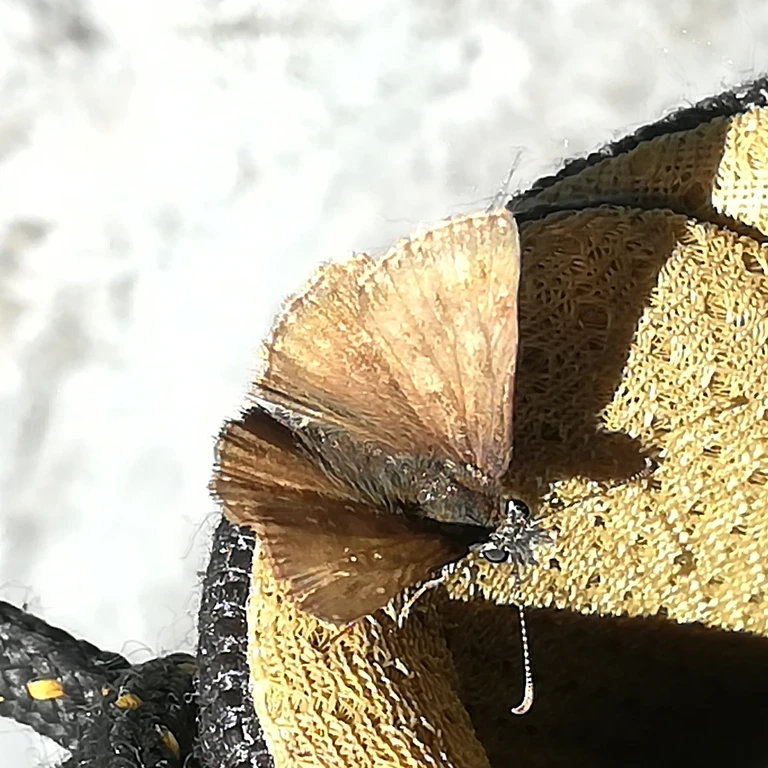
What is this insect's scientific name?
Erynnis tages
